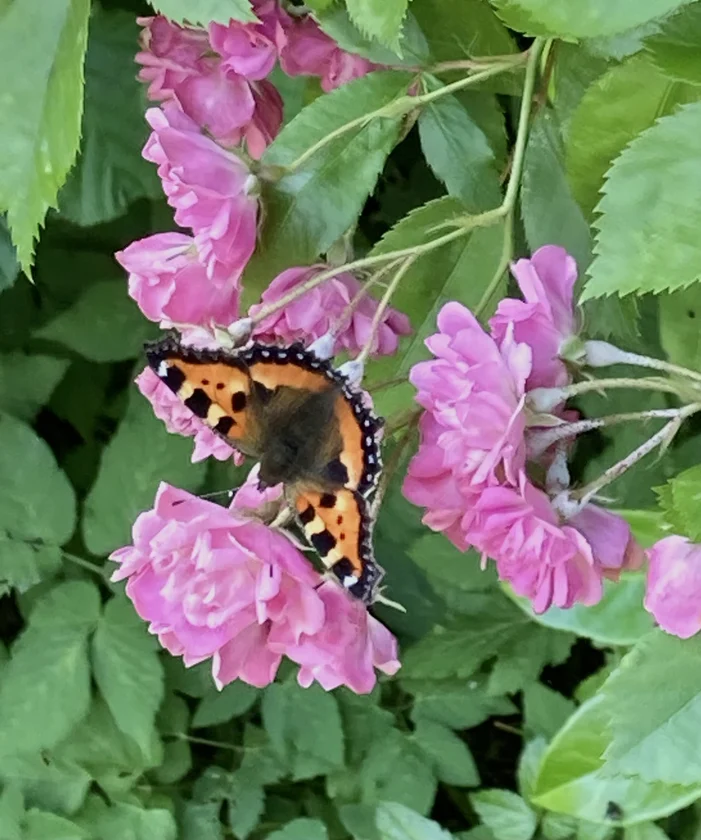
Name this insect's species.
Aglais urticae
